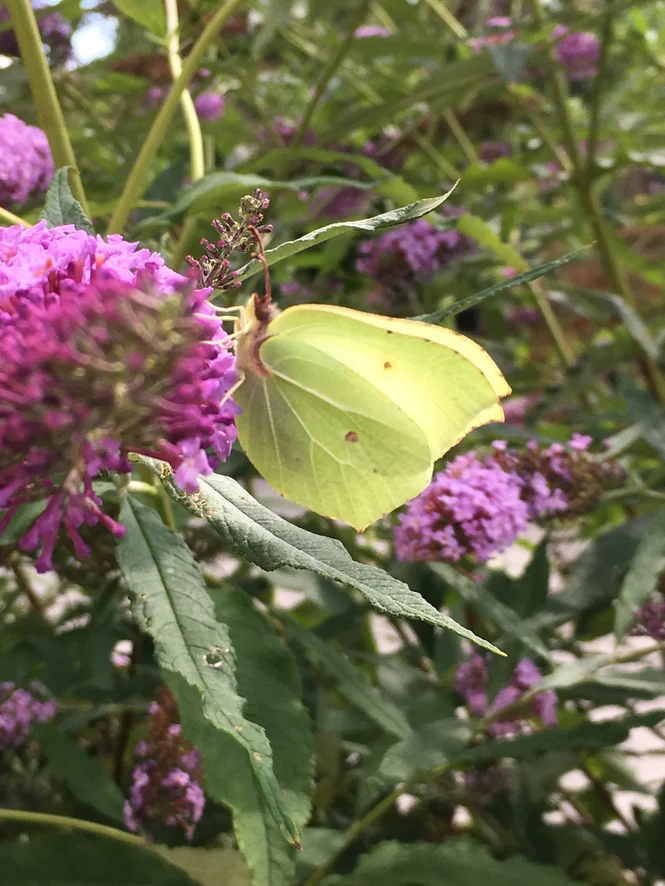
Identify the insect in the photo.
Gonepteryx rhamni
